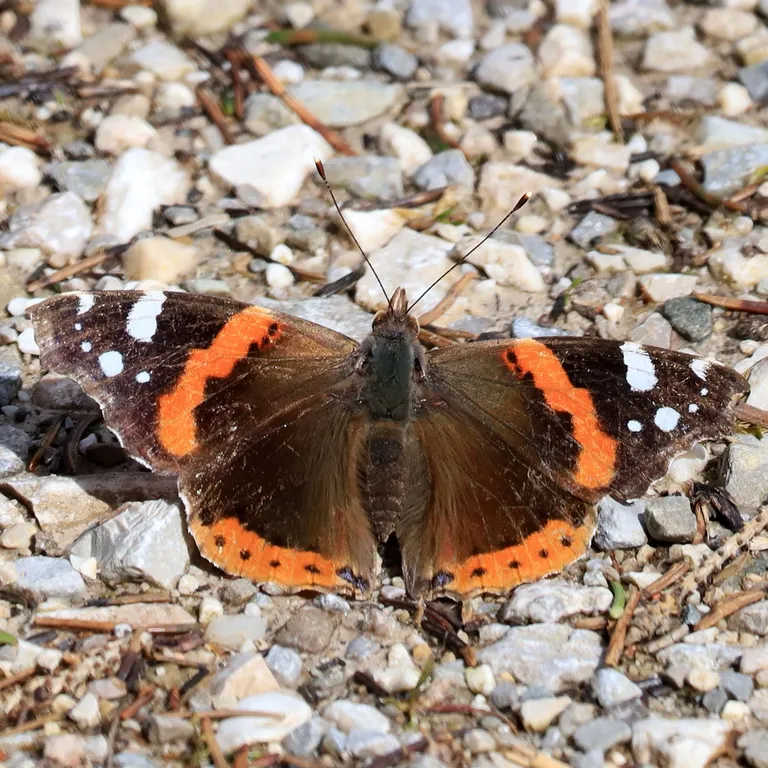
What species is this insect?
Vanessa atalanta
